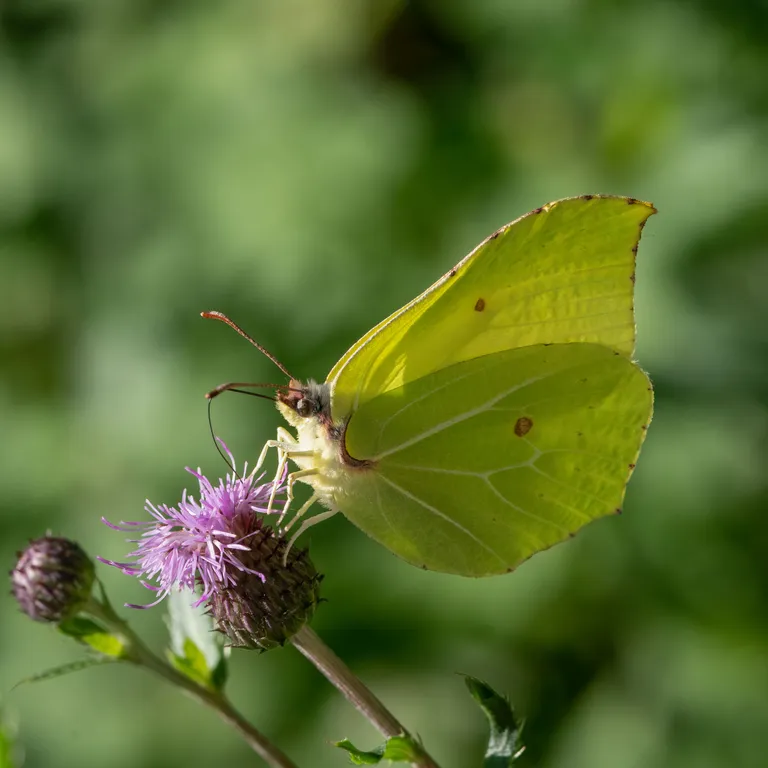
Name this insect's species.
Gonepteryx rhamni
